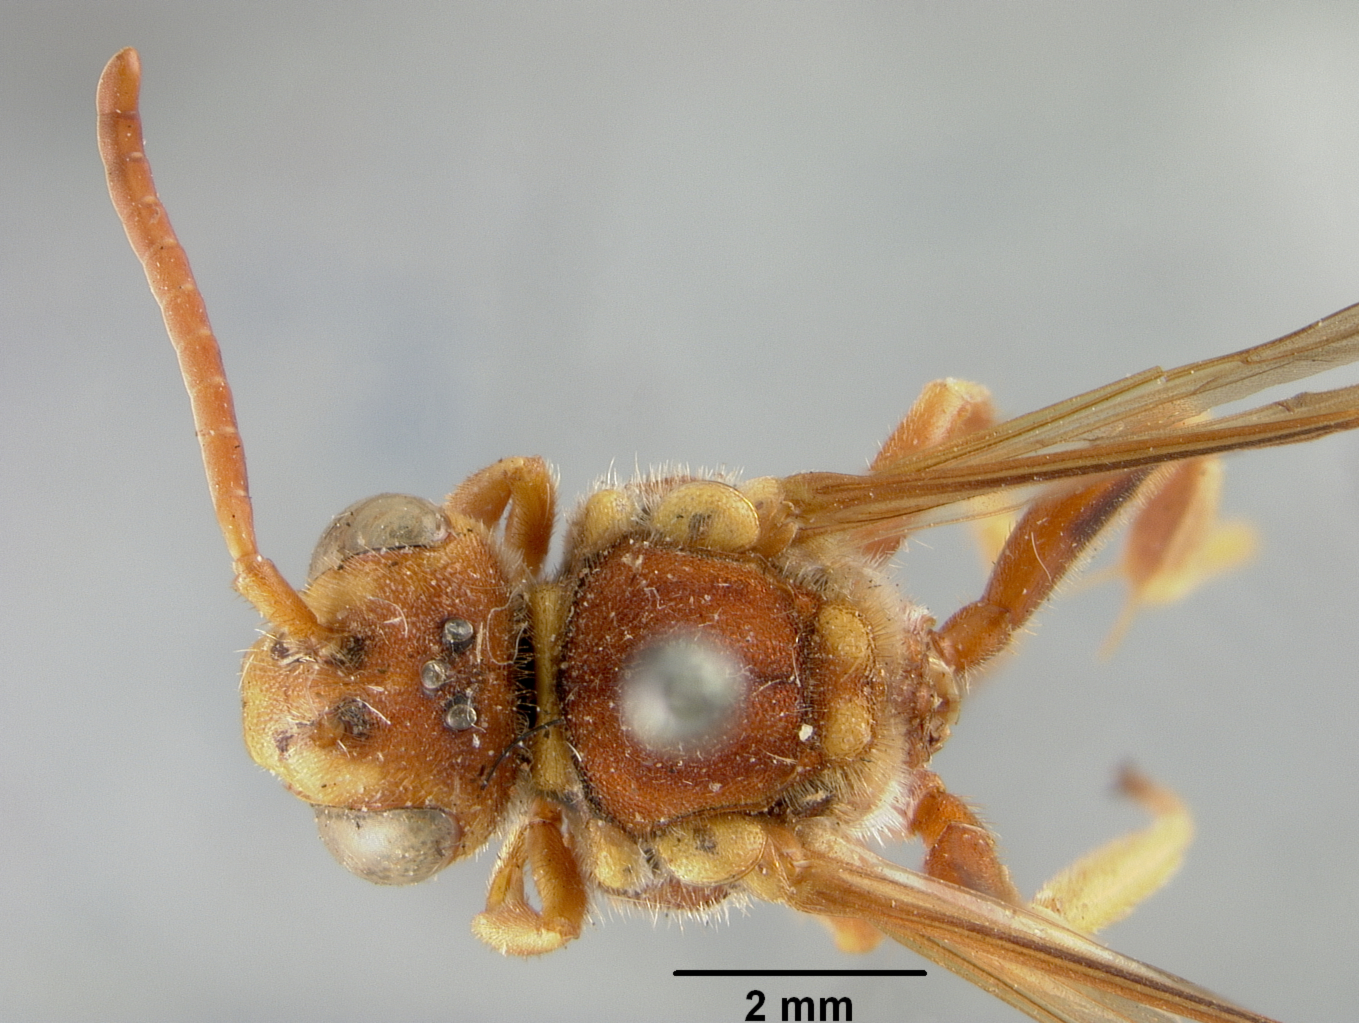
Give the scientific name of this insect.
Nomada morrisoni
